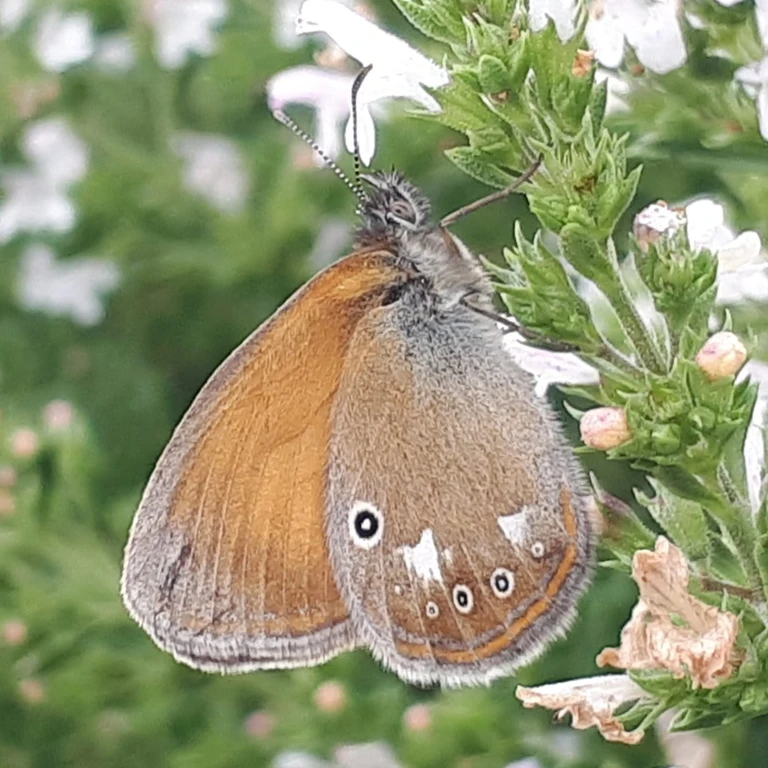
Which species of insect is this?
Coenonympha glycerion (also Coenonympha iphis)
